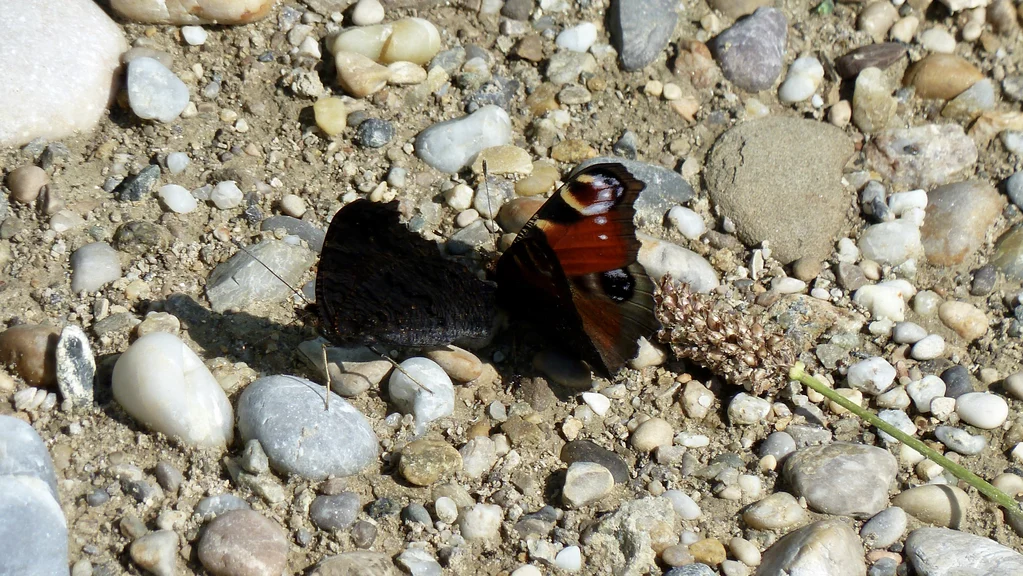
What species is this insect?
Aglais io
